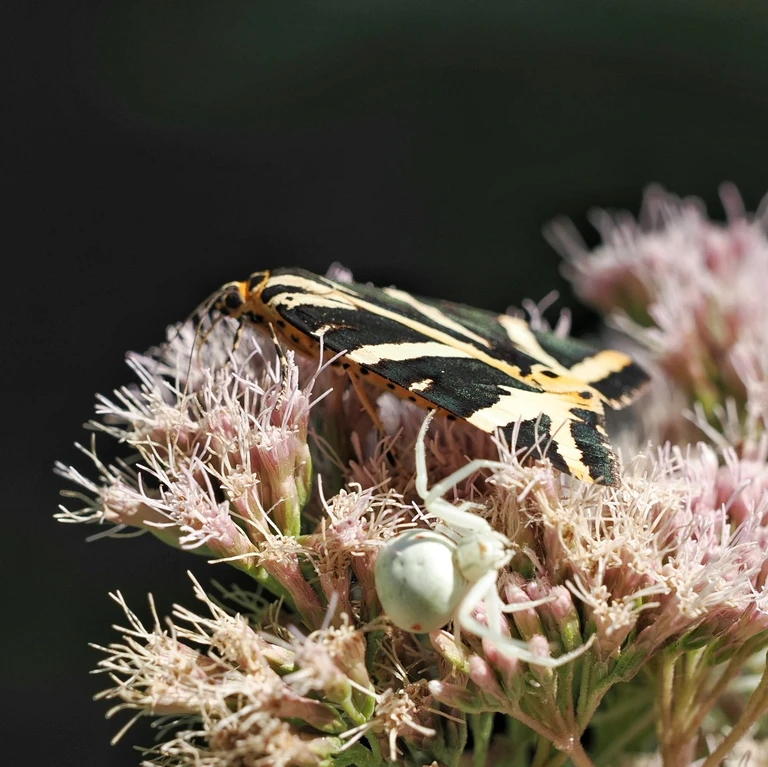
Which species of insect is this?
Euplagia quadripunctaria
